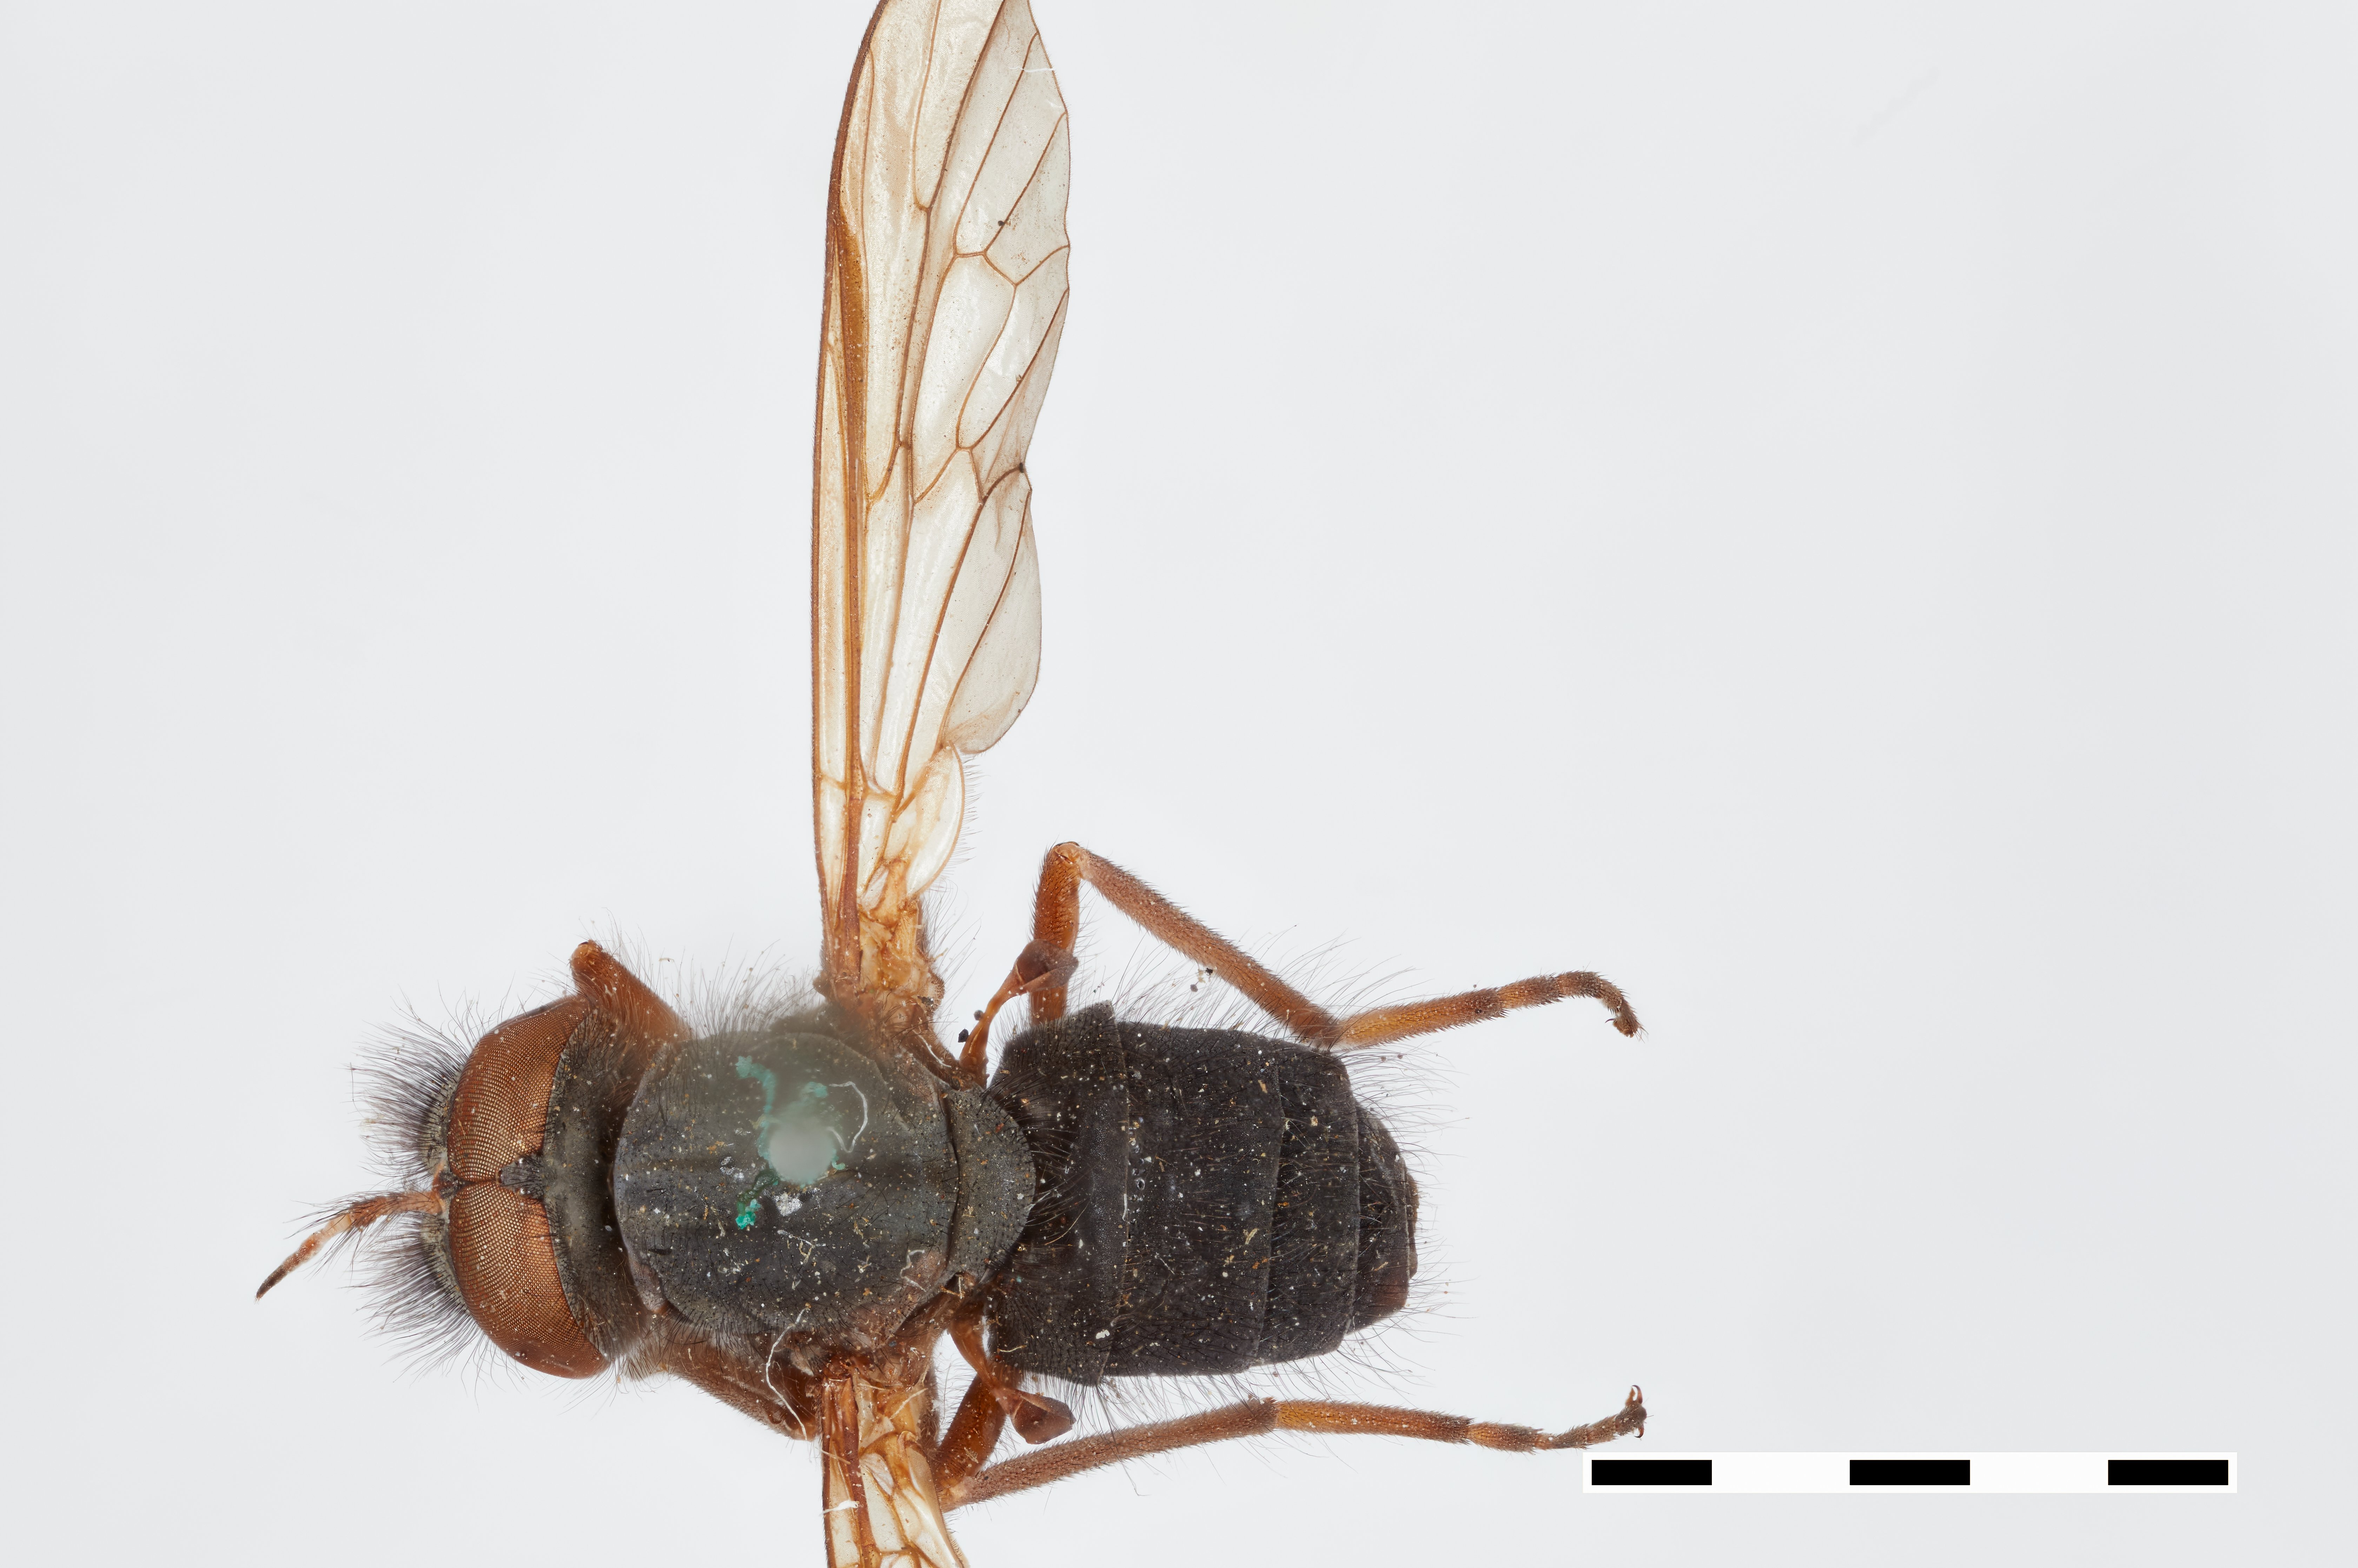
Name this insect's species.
Glutops singularis
